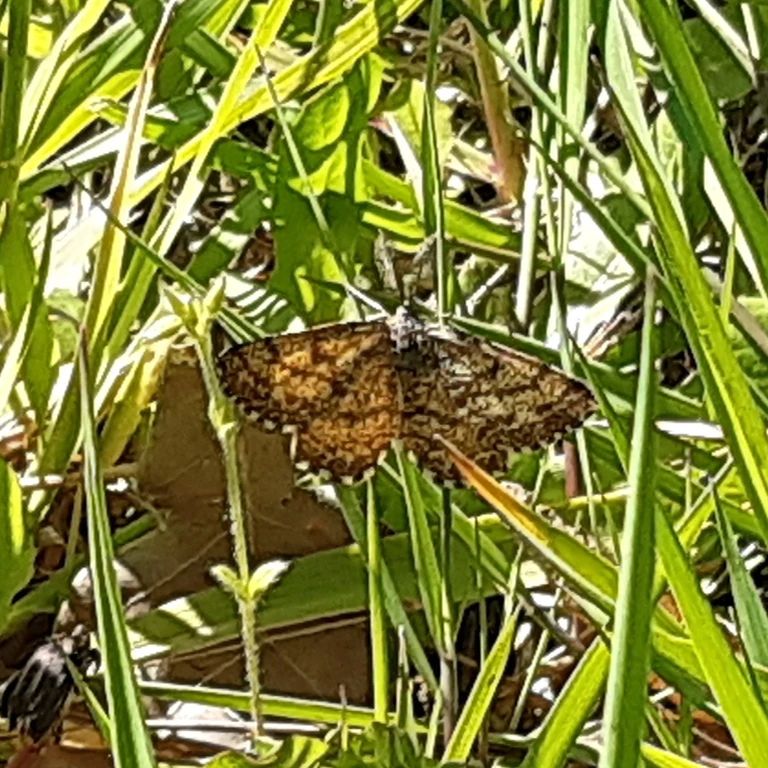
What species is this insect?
Ematurga atomaria
